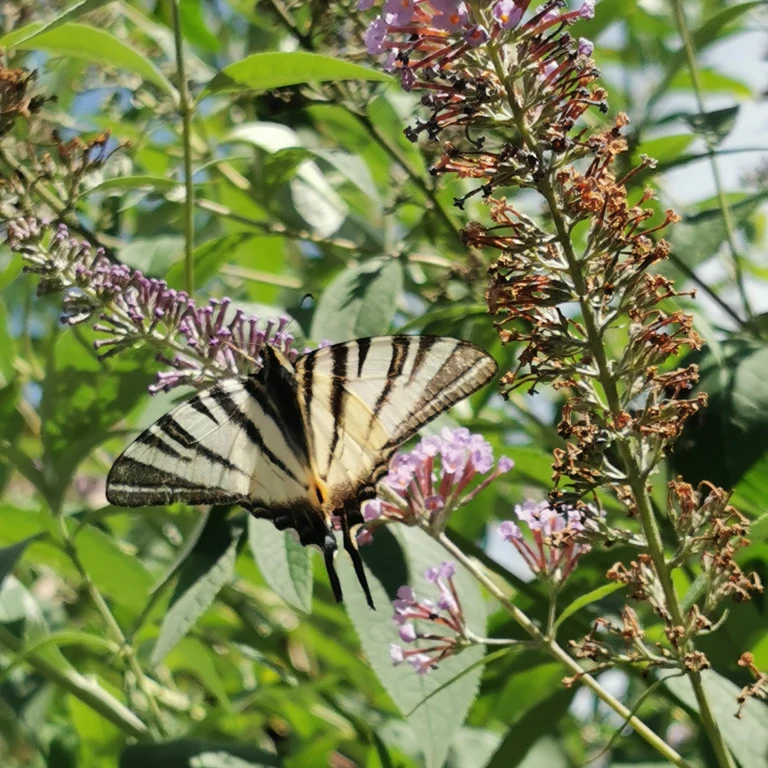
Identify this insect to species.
Iphiclides podalirius
